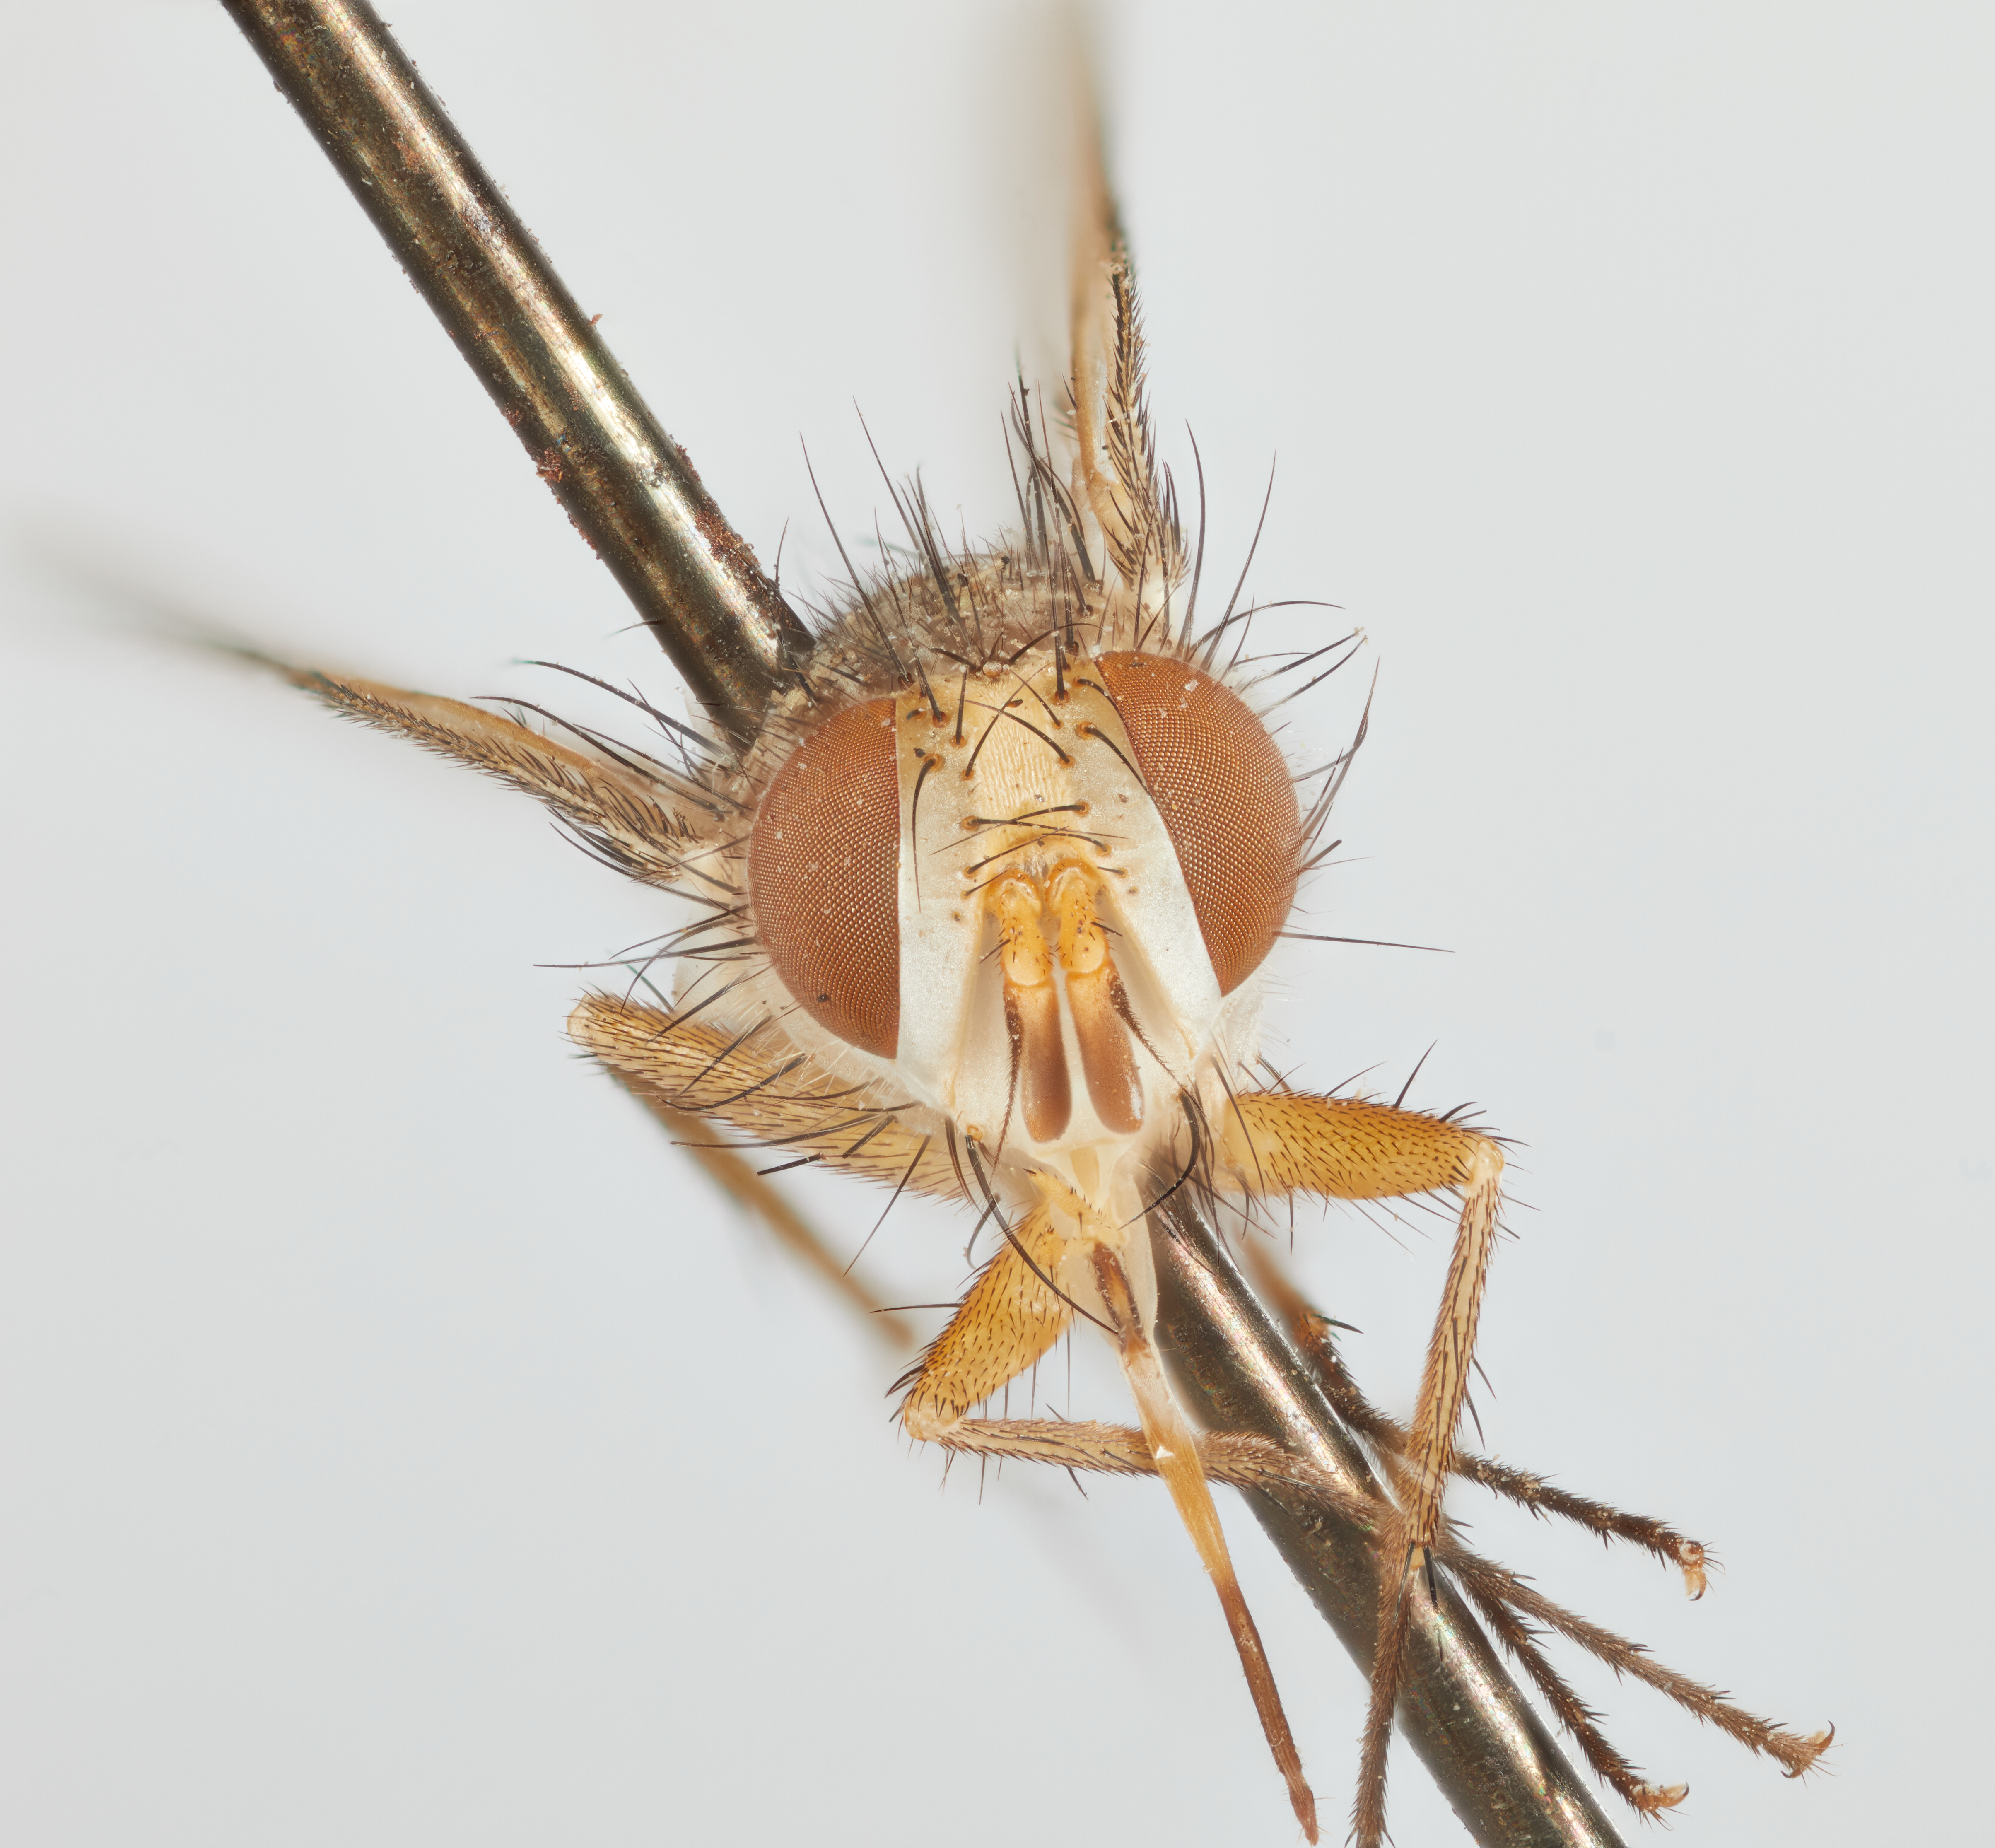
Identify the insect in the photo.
Leskiomima jaynesi
